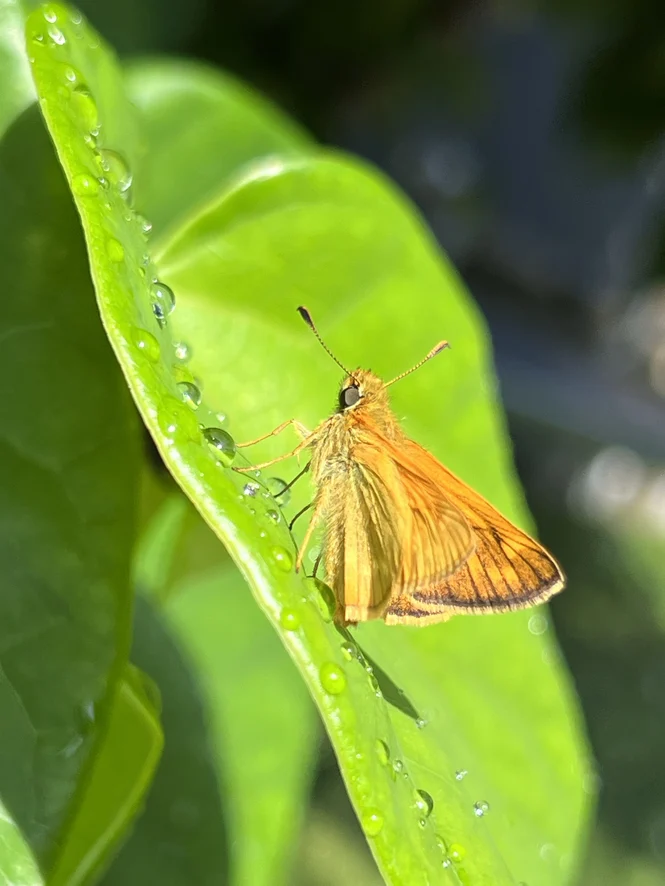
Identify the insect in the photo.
Ochlodes sylvanus (also Ochlodes venata)
